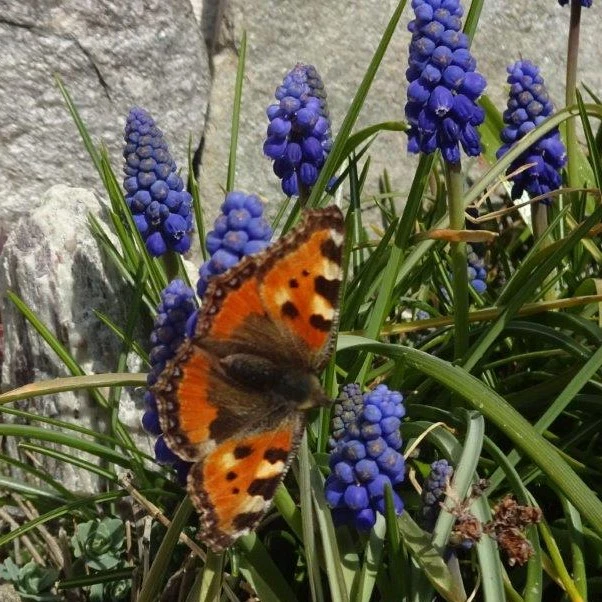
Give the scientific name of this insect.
Aglais urticae
